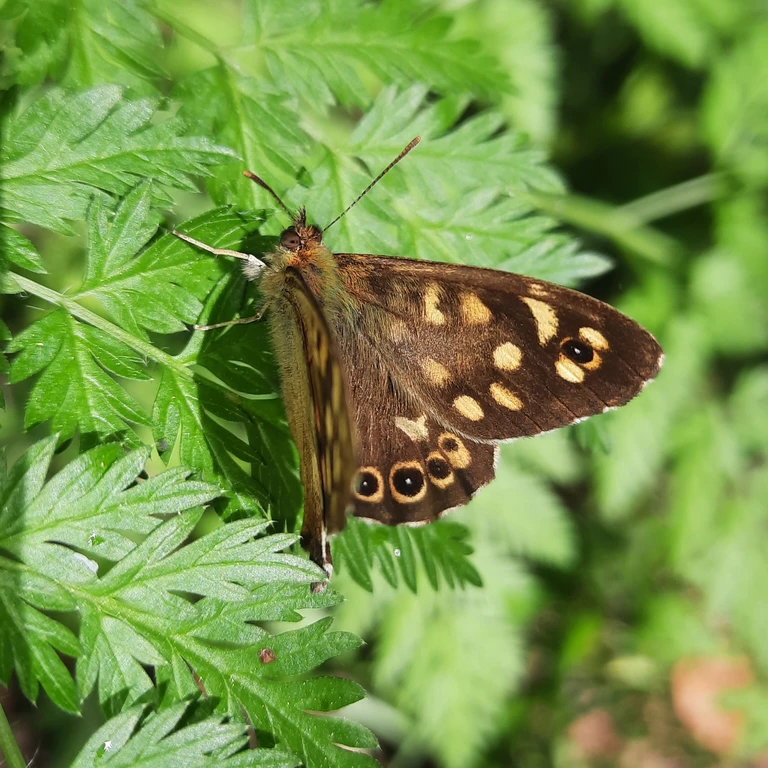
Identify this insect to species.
Pararge aegeria
